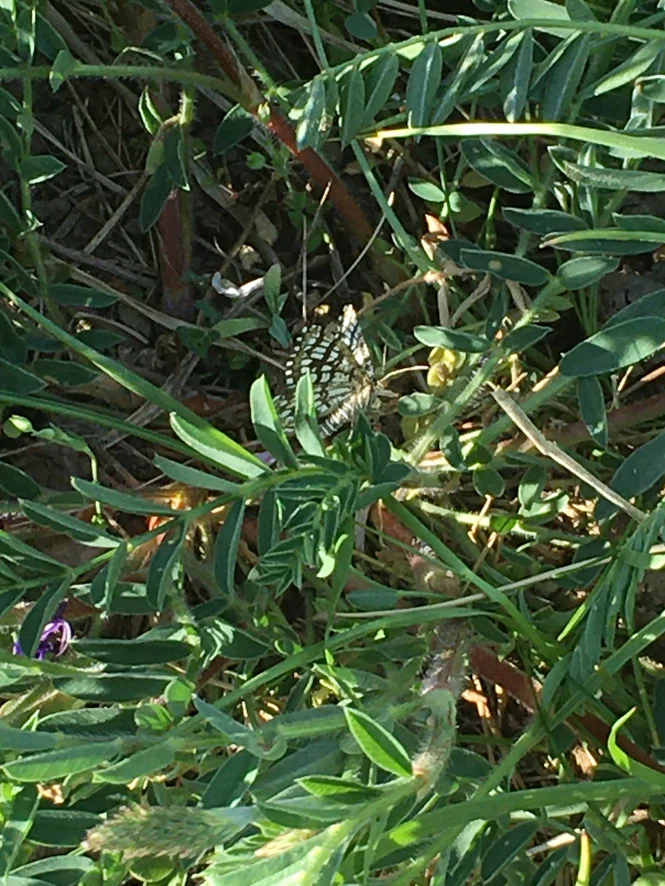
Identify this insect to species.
Chiasmia clathrata
